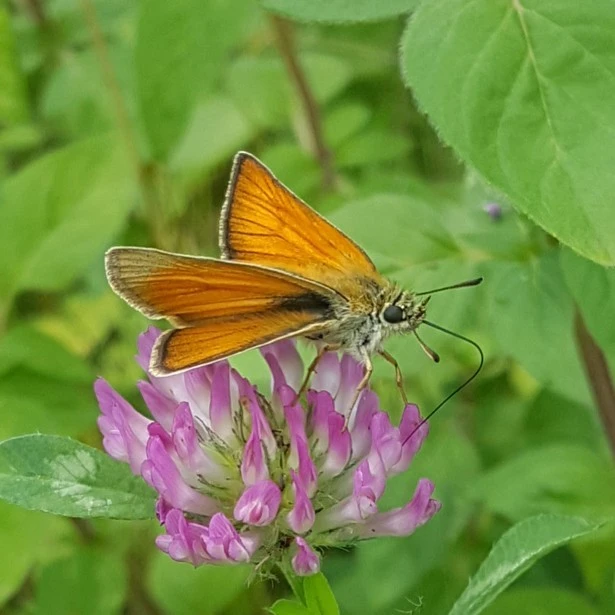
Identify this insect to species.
Thymelicus lineola
